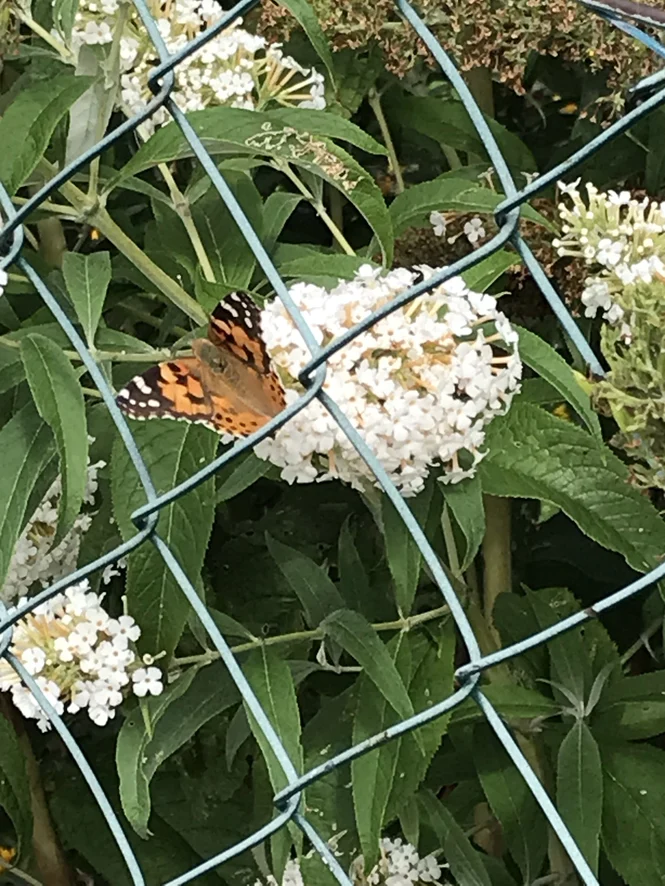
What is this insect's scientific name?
Vanessa cardui
